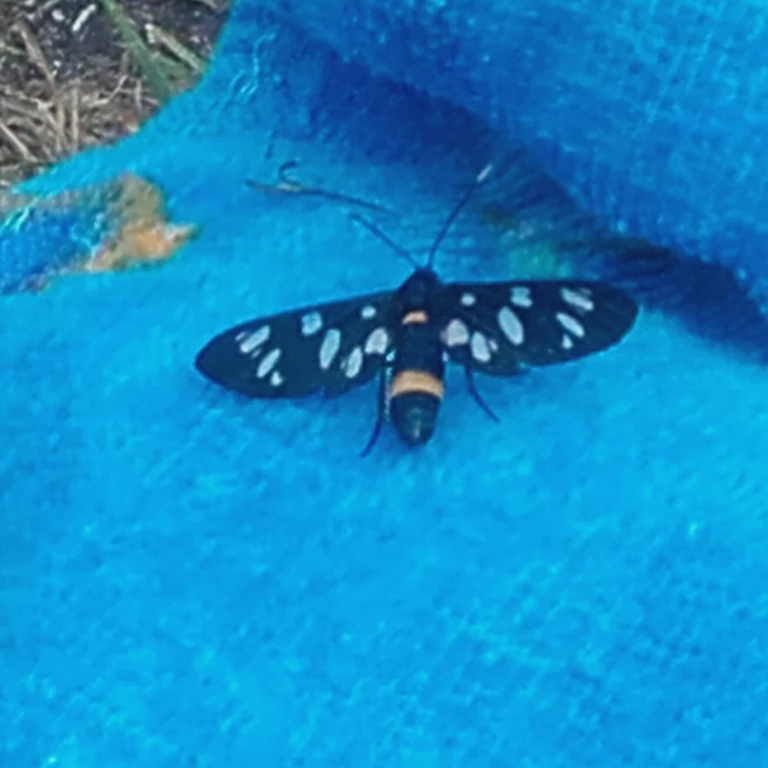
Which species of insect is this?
Amata phegea
